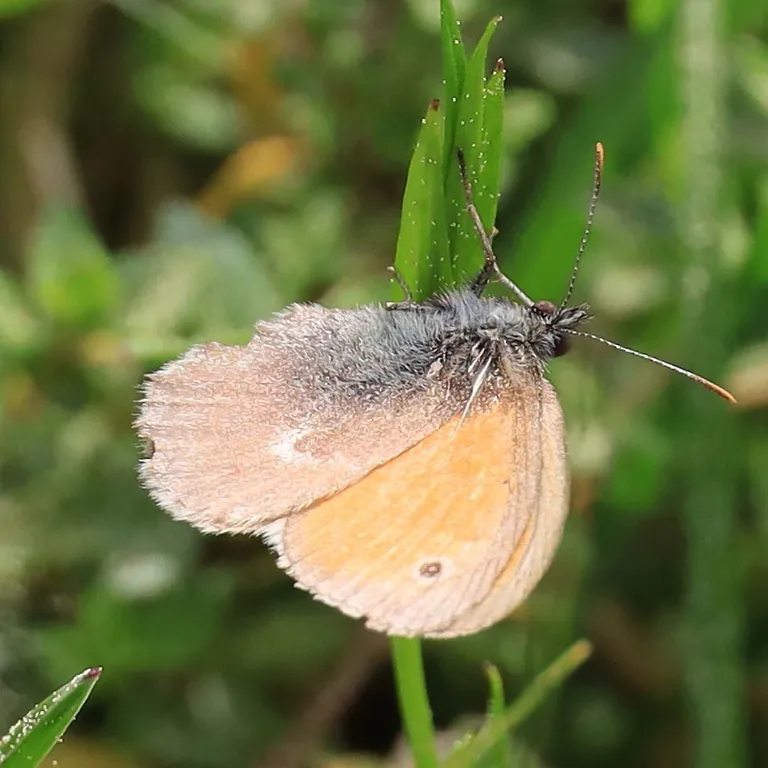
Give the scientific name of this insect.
Coenonympha pamphilus
